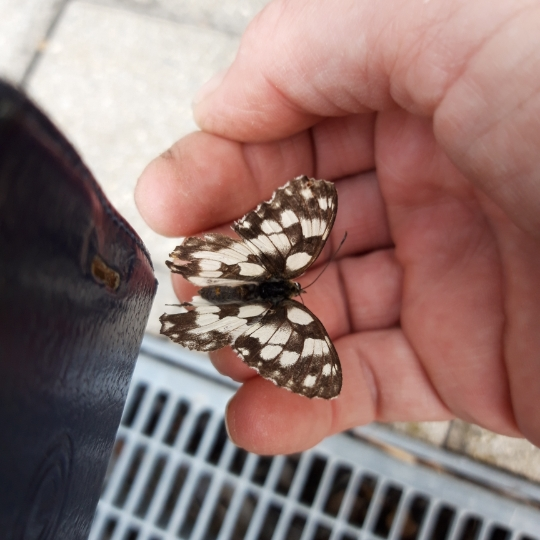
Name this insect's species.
Melanargia galathea
